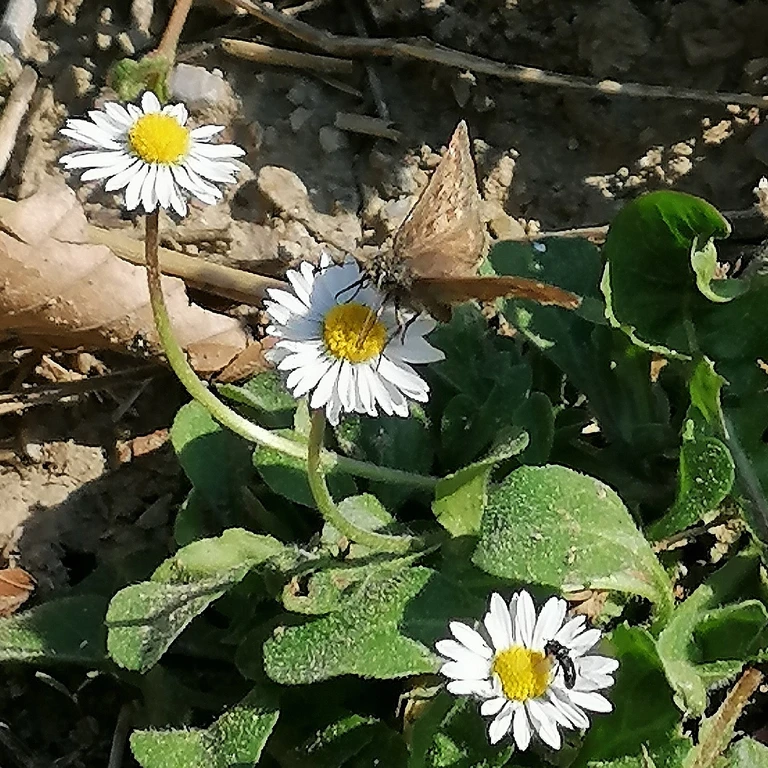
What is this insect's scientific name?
Erynnis tages
